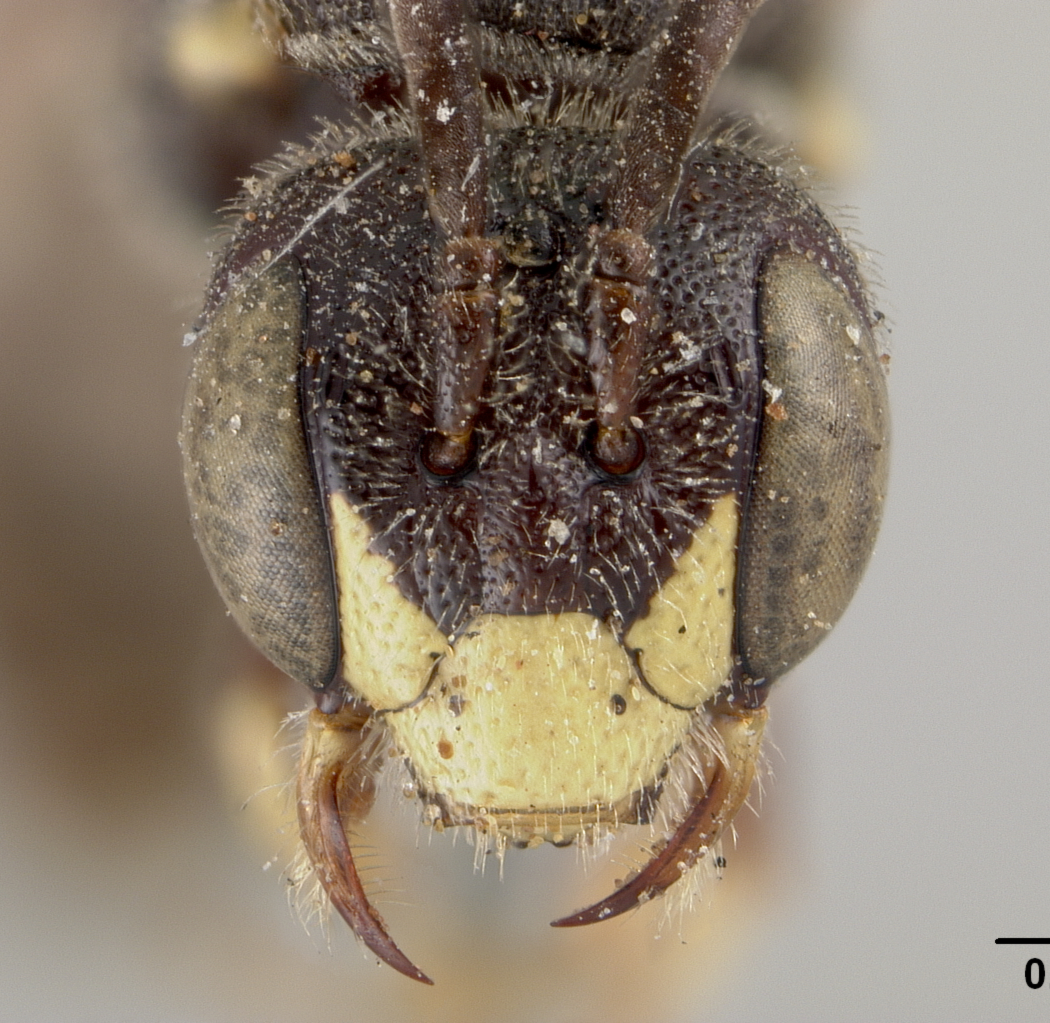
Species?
Panurginus barberi
